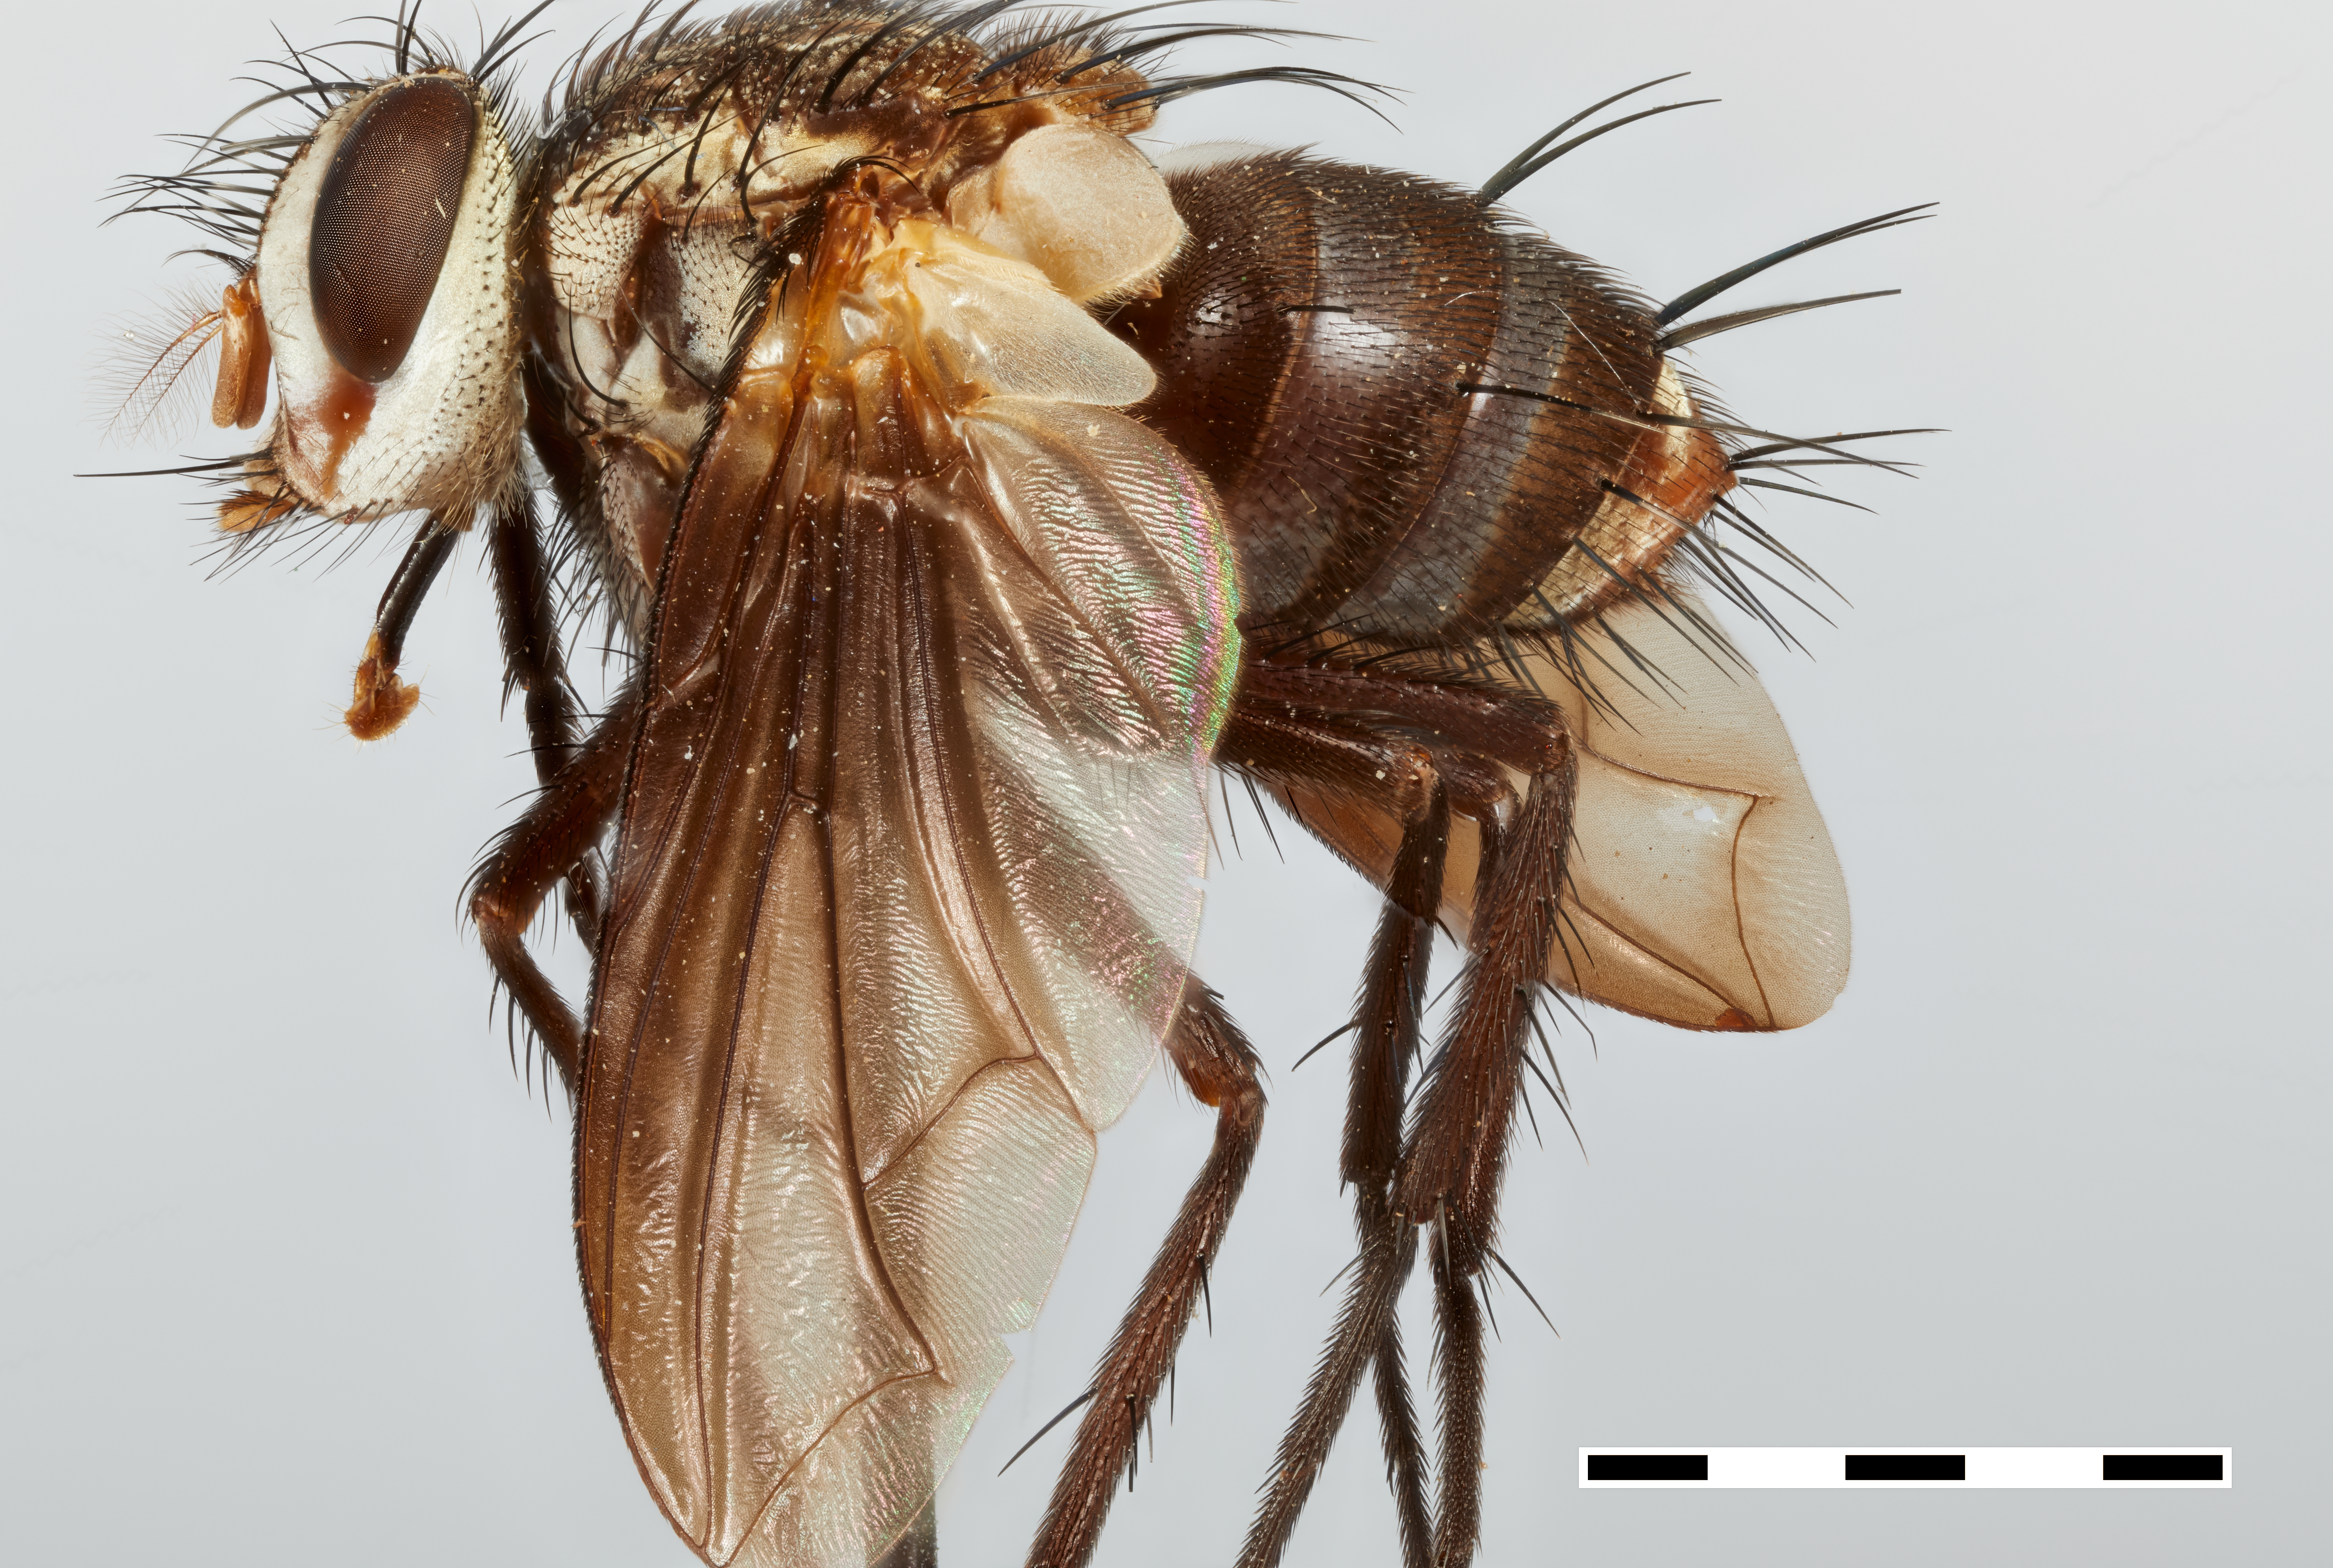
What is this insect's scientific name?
Yahuarmayoia analis
